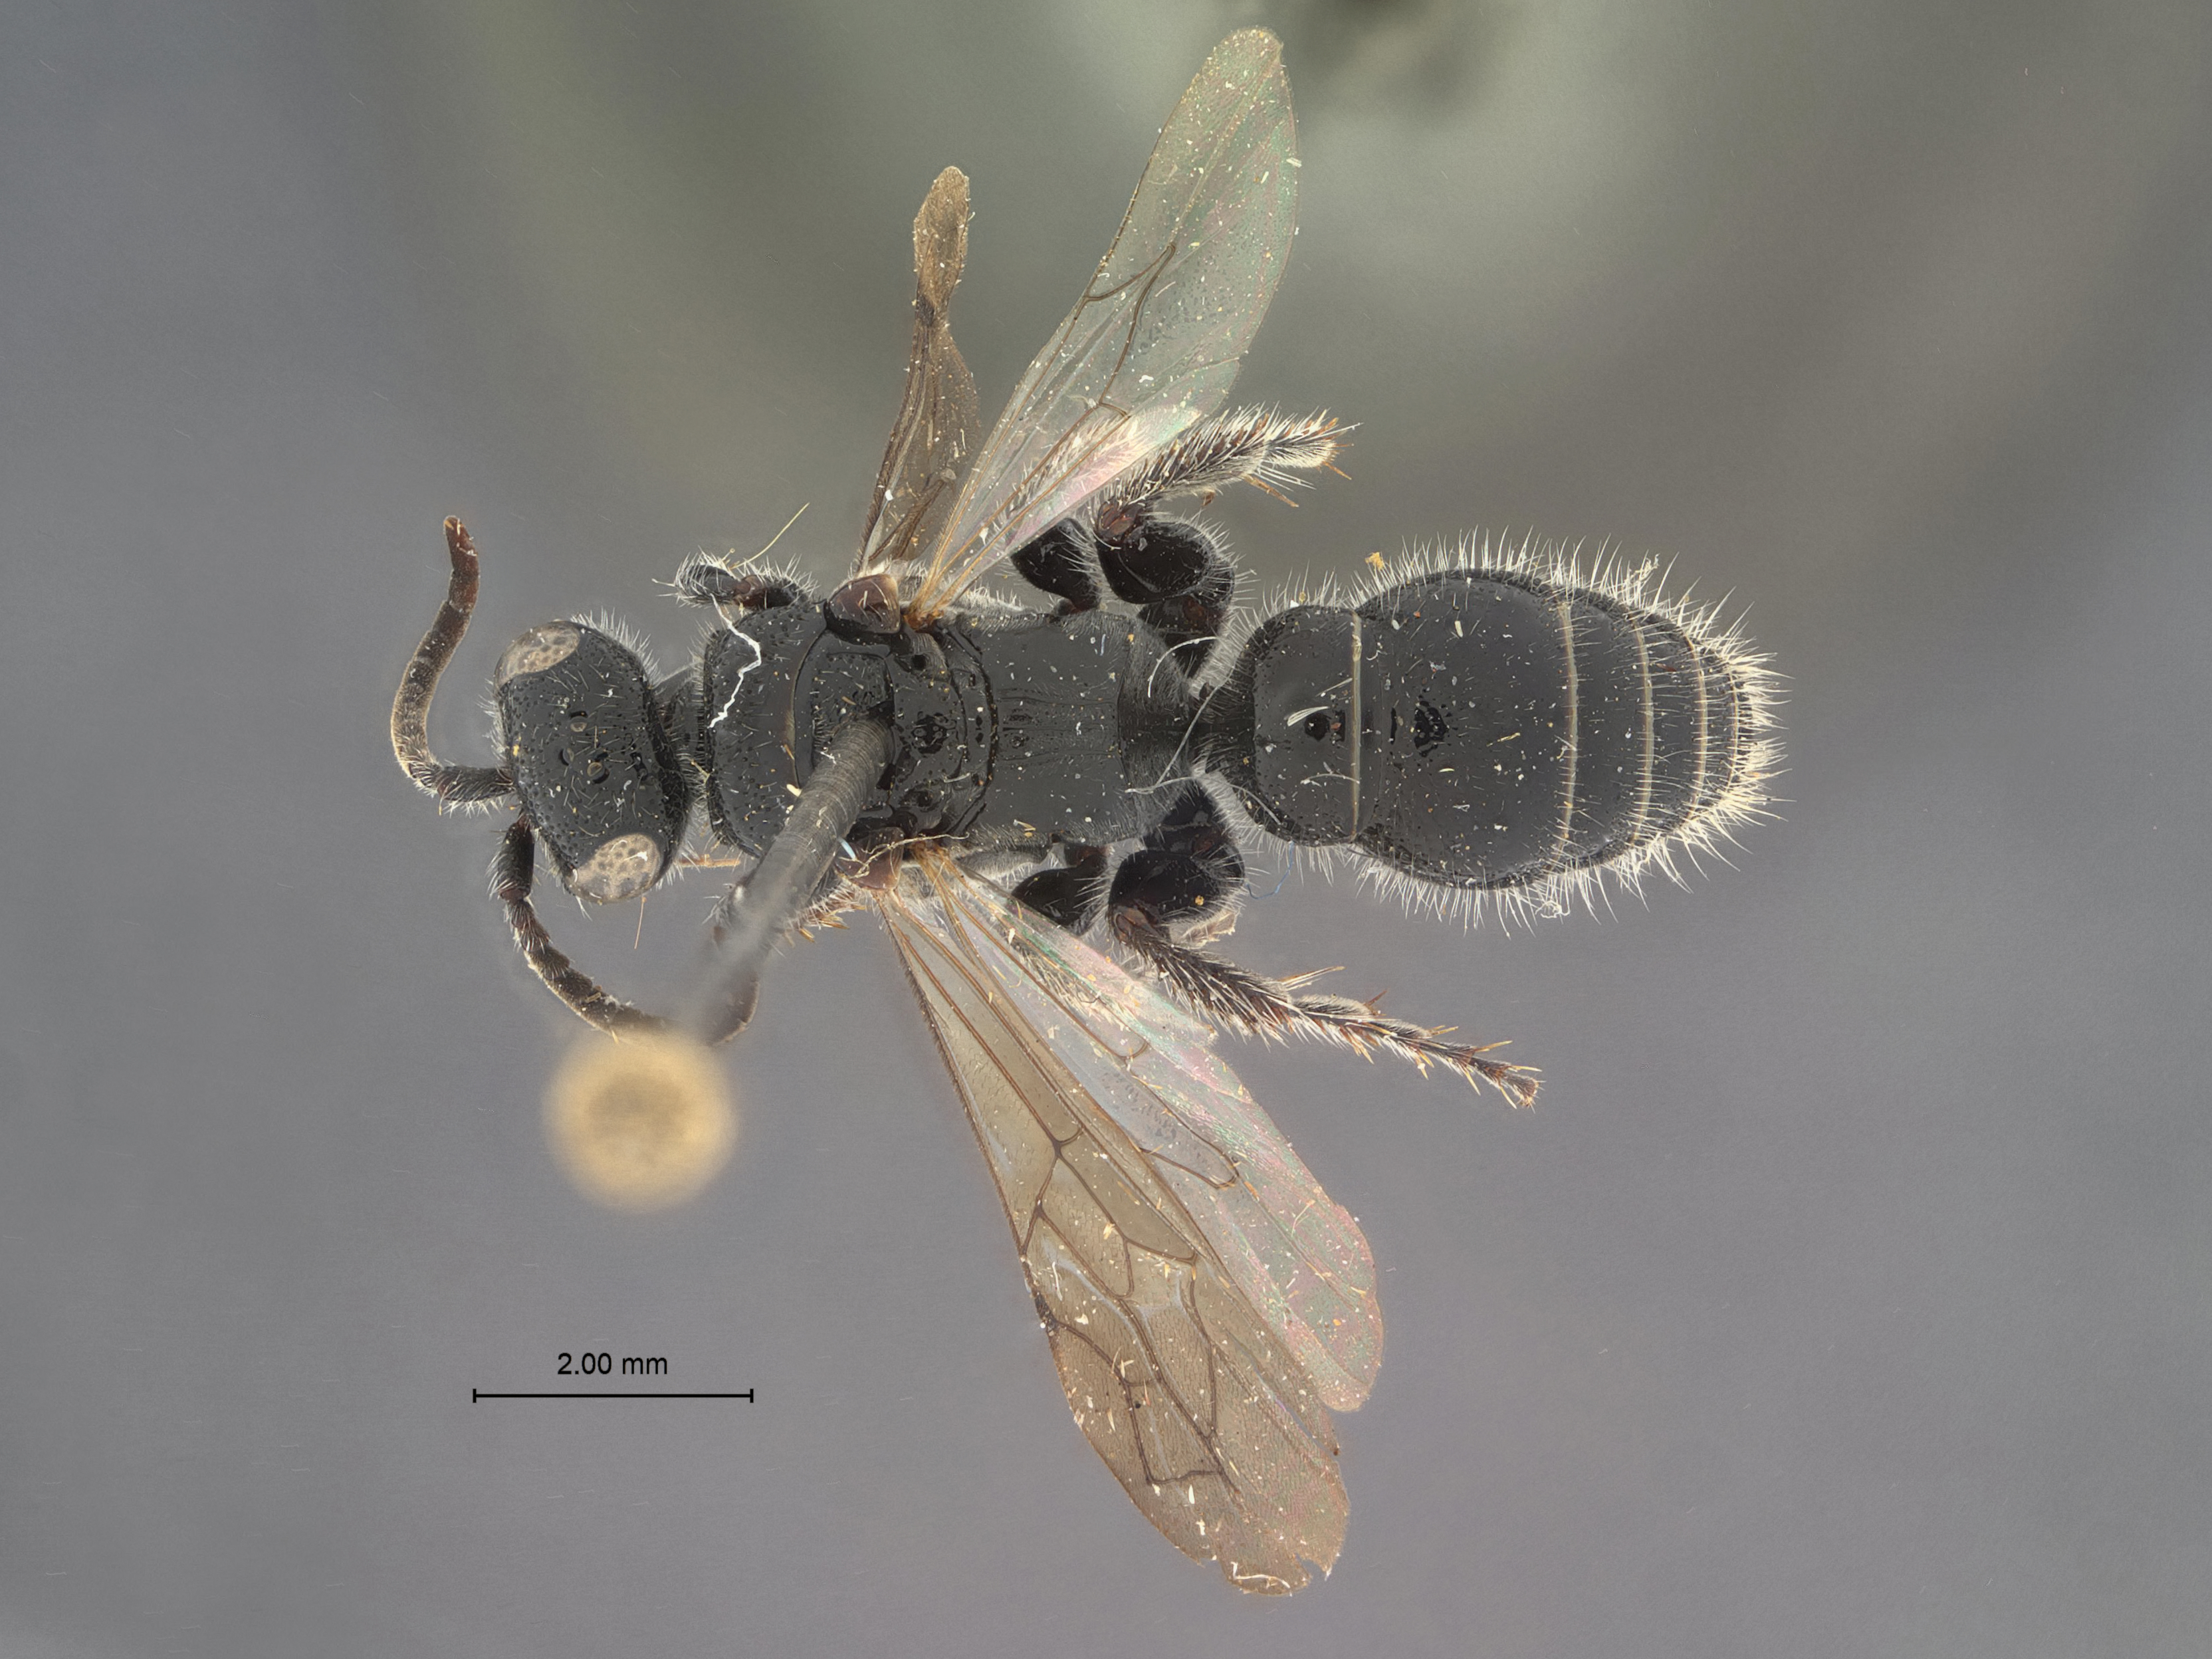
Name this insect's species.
Tiphia wittmeri
